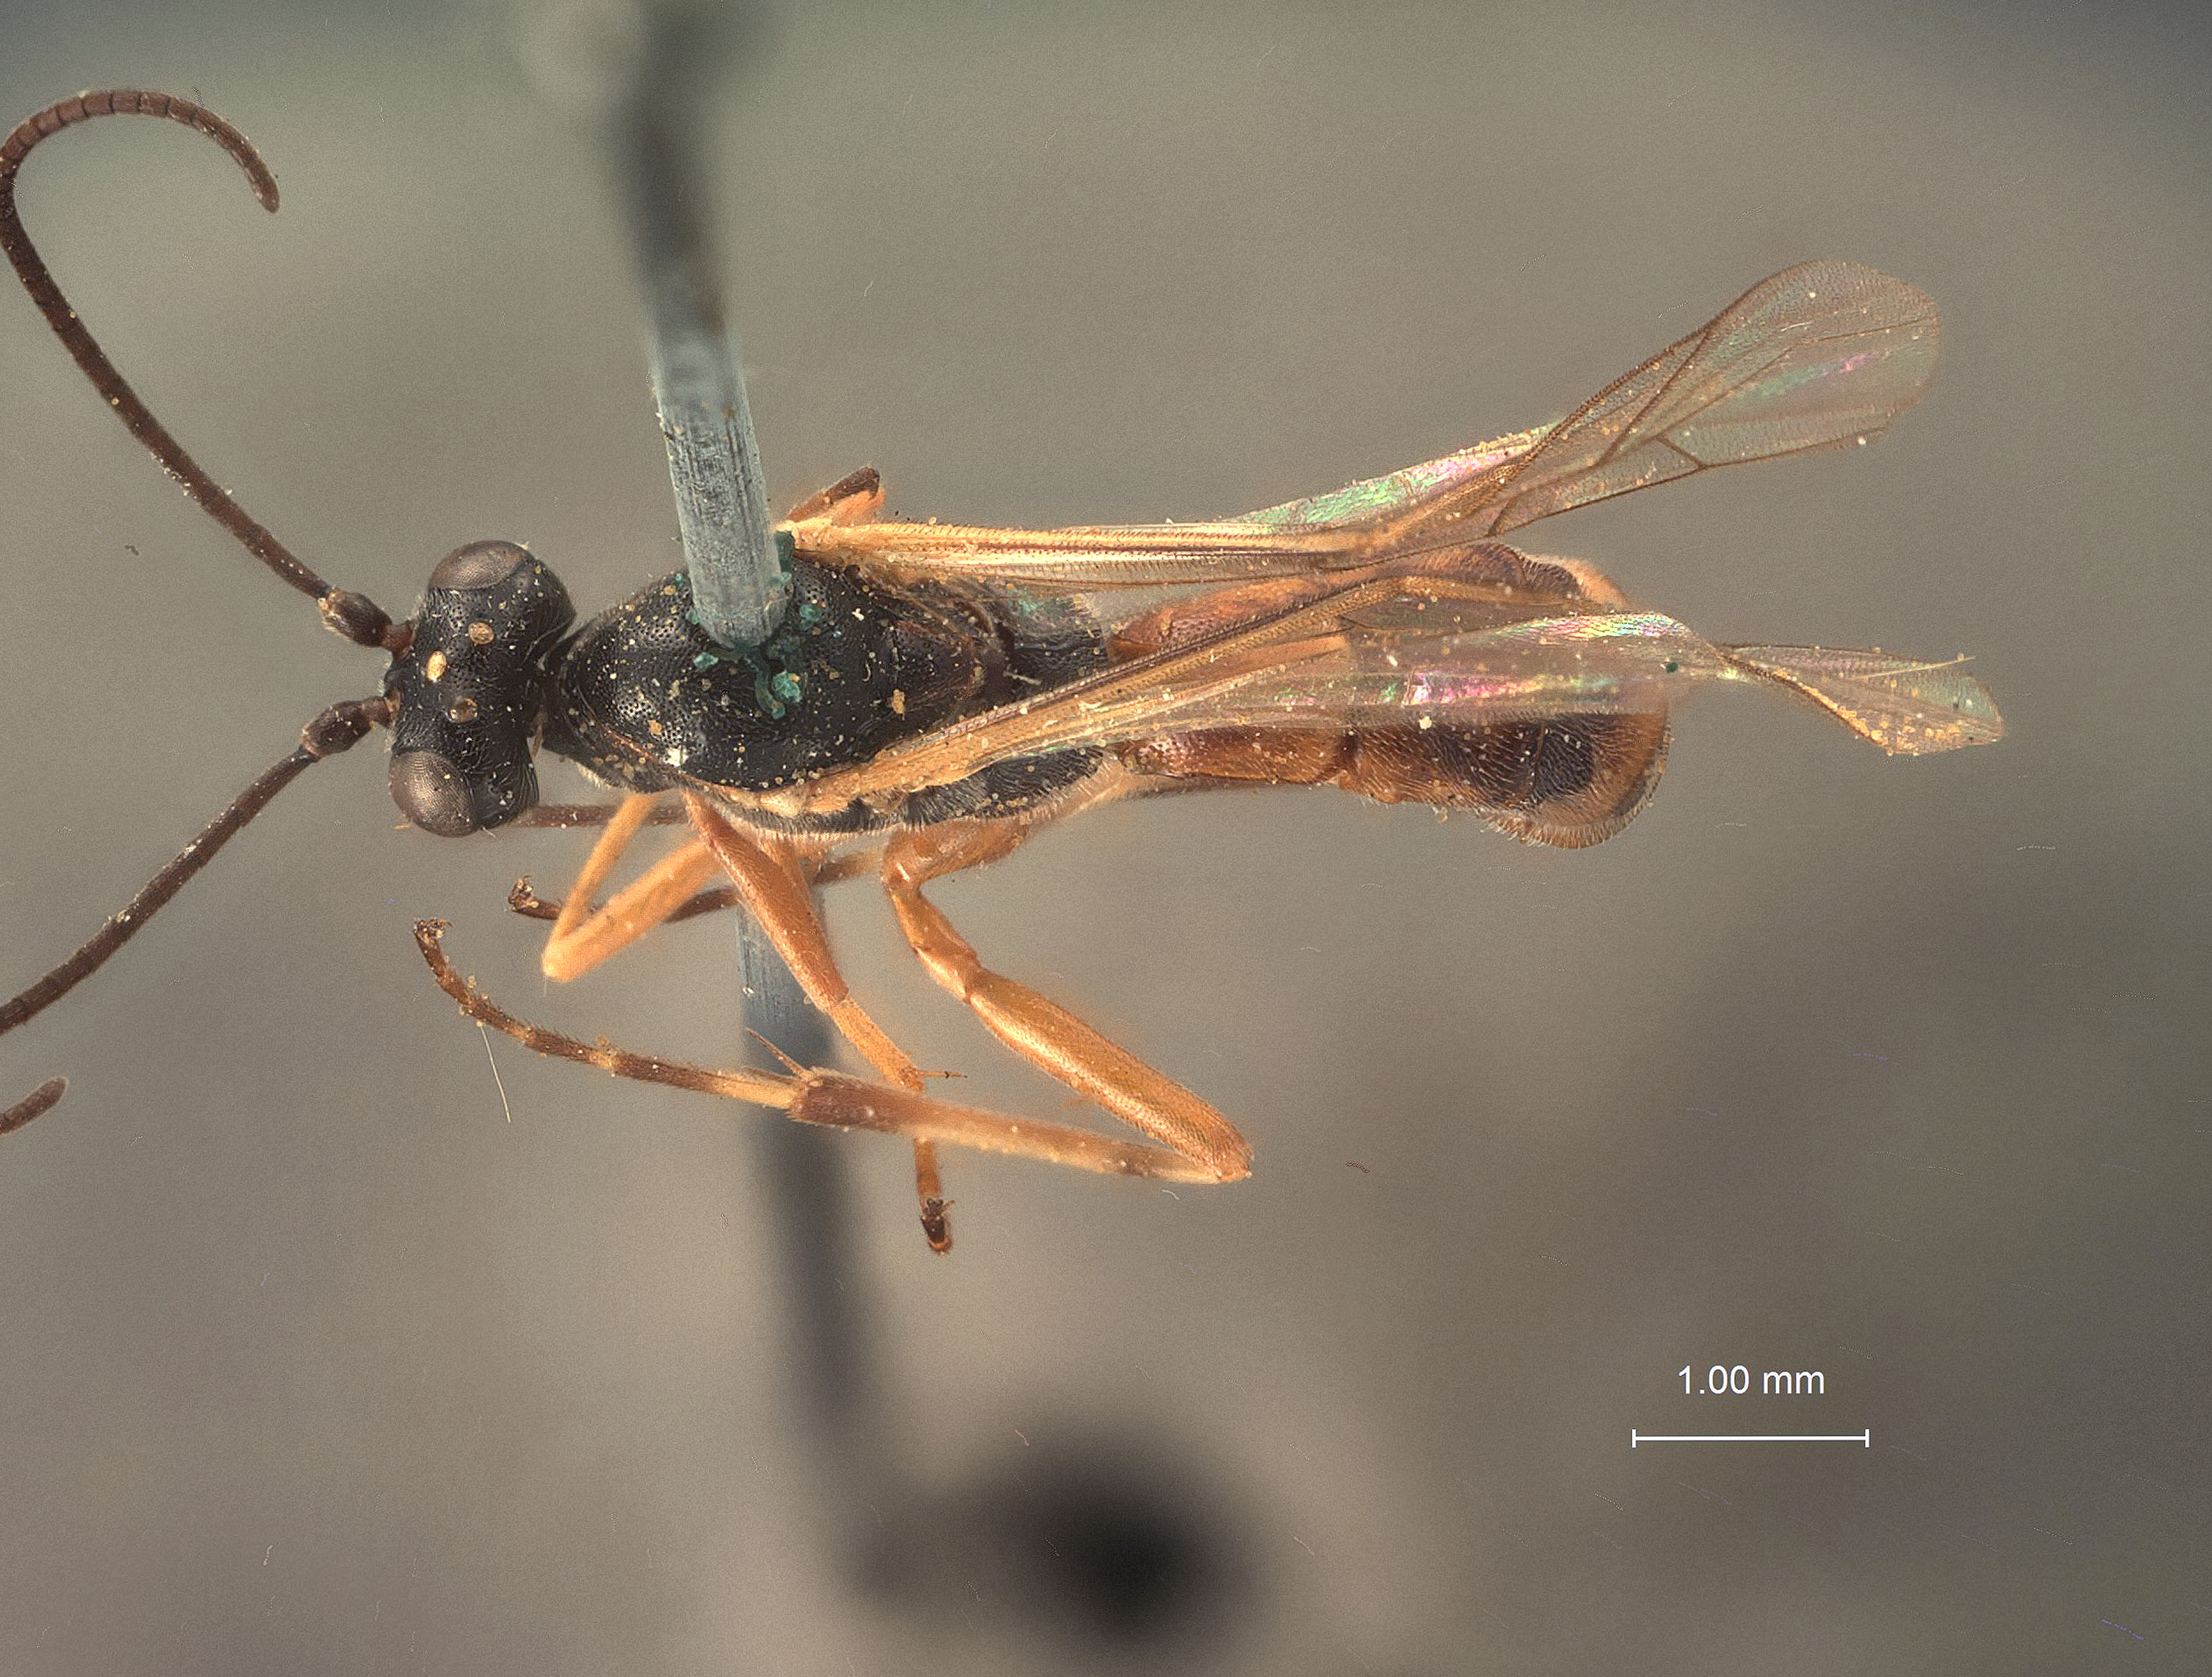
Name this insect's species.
Glypta cockerelli
